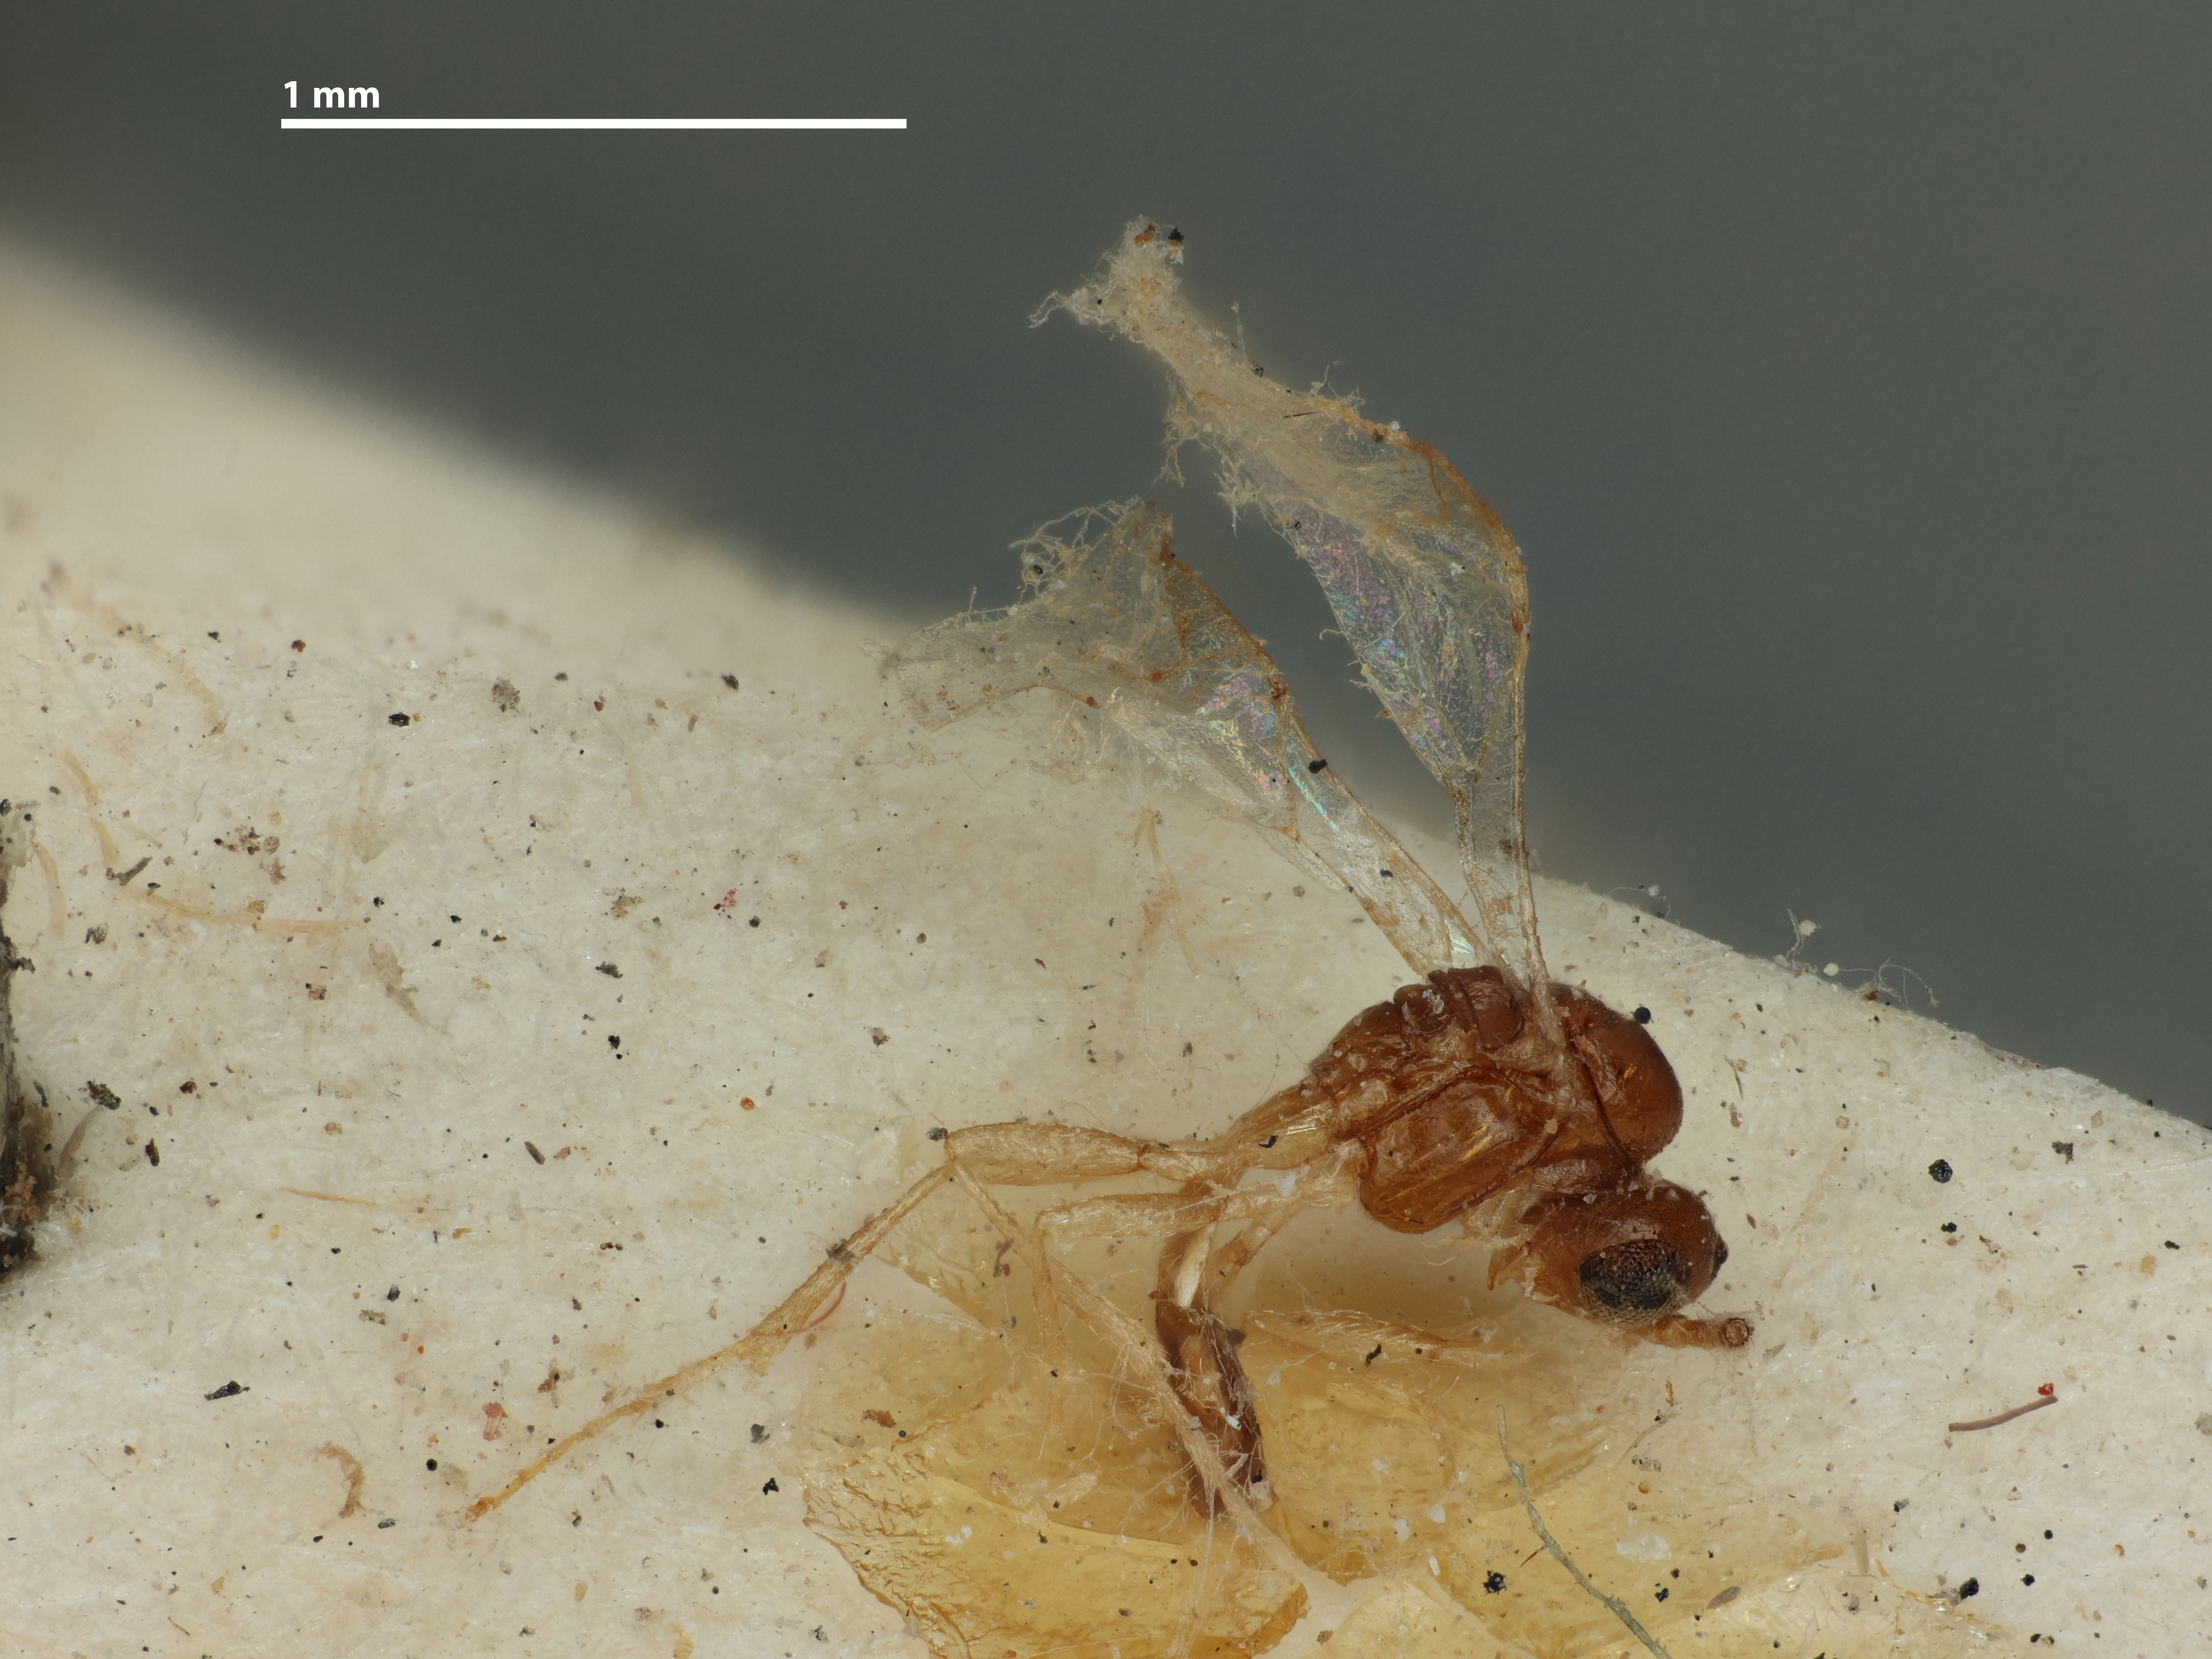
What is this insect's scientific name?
Praon viburnaphis
